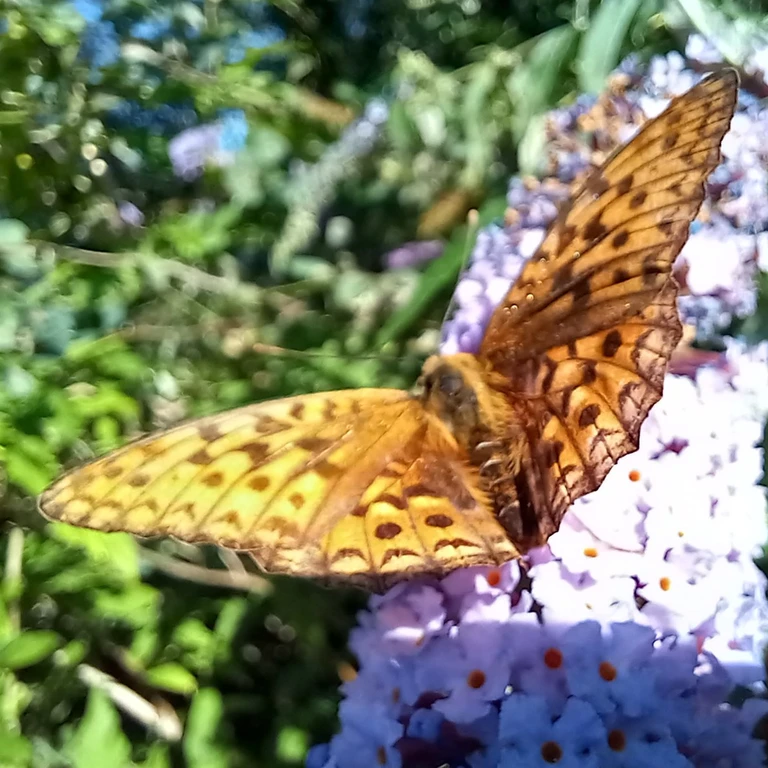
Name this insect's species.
Fabriciana adippe
